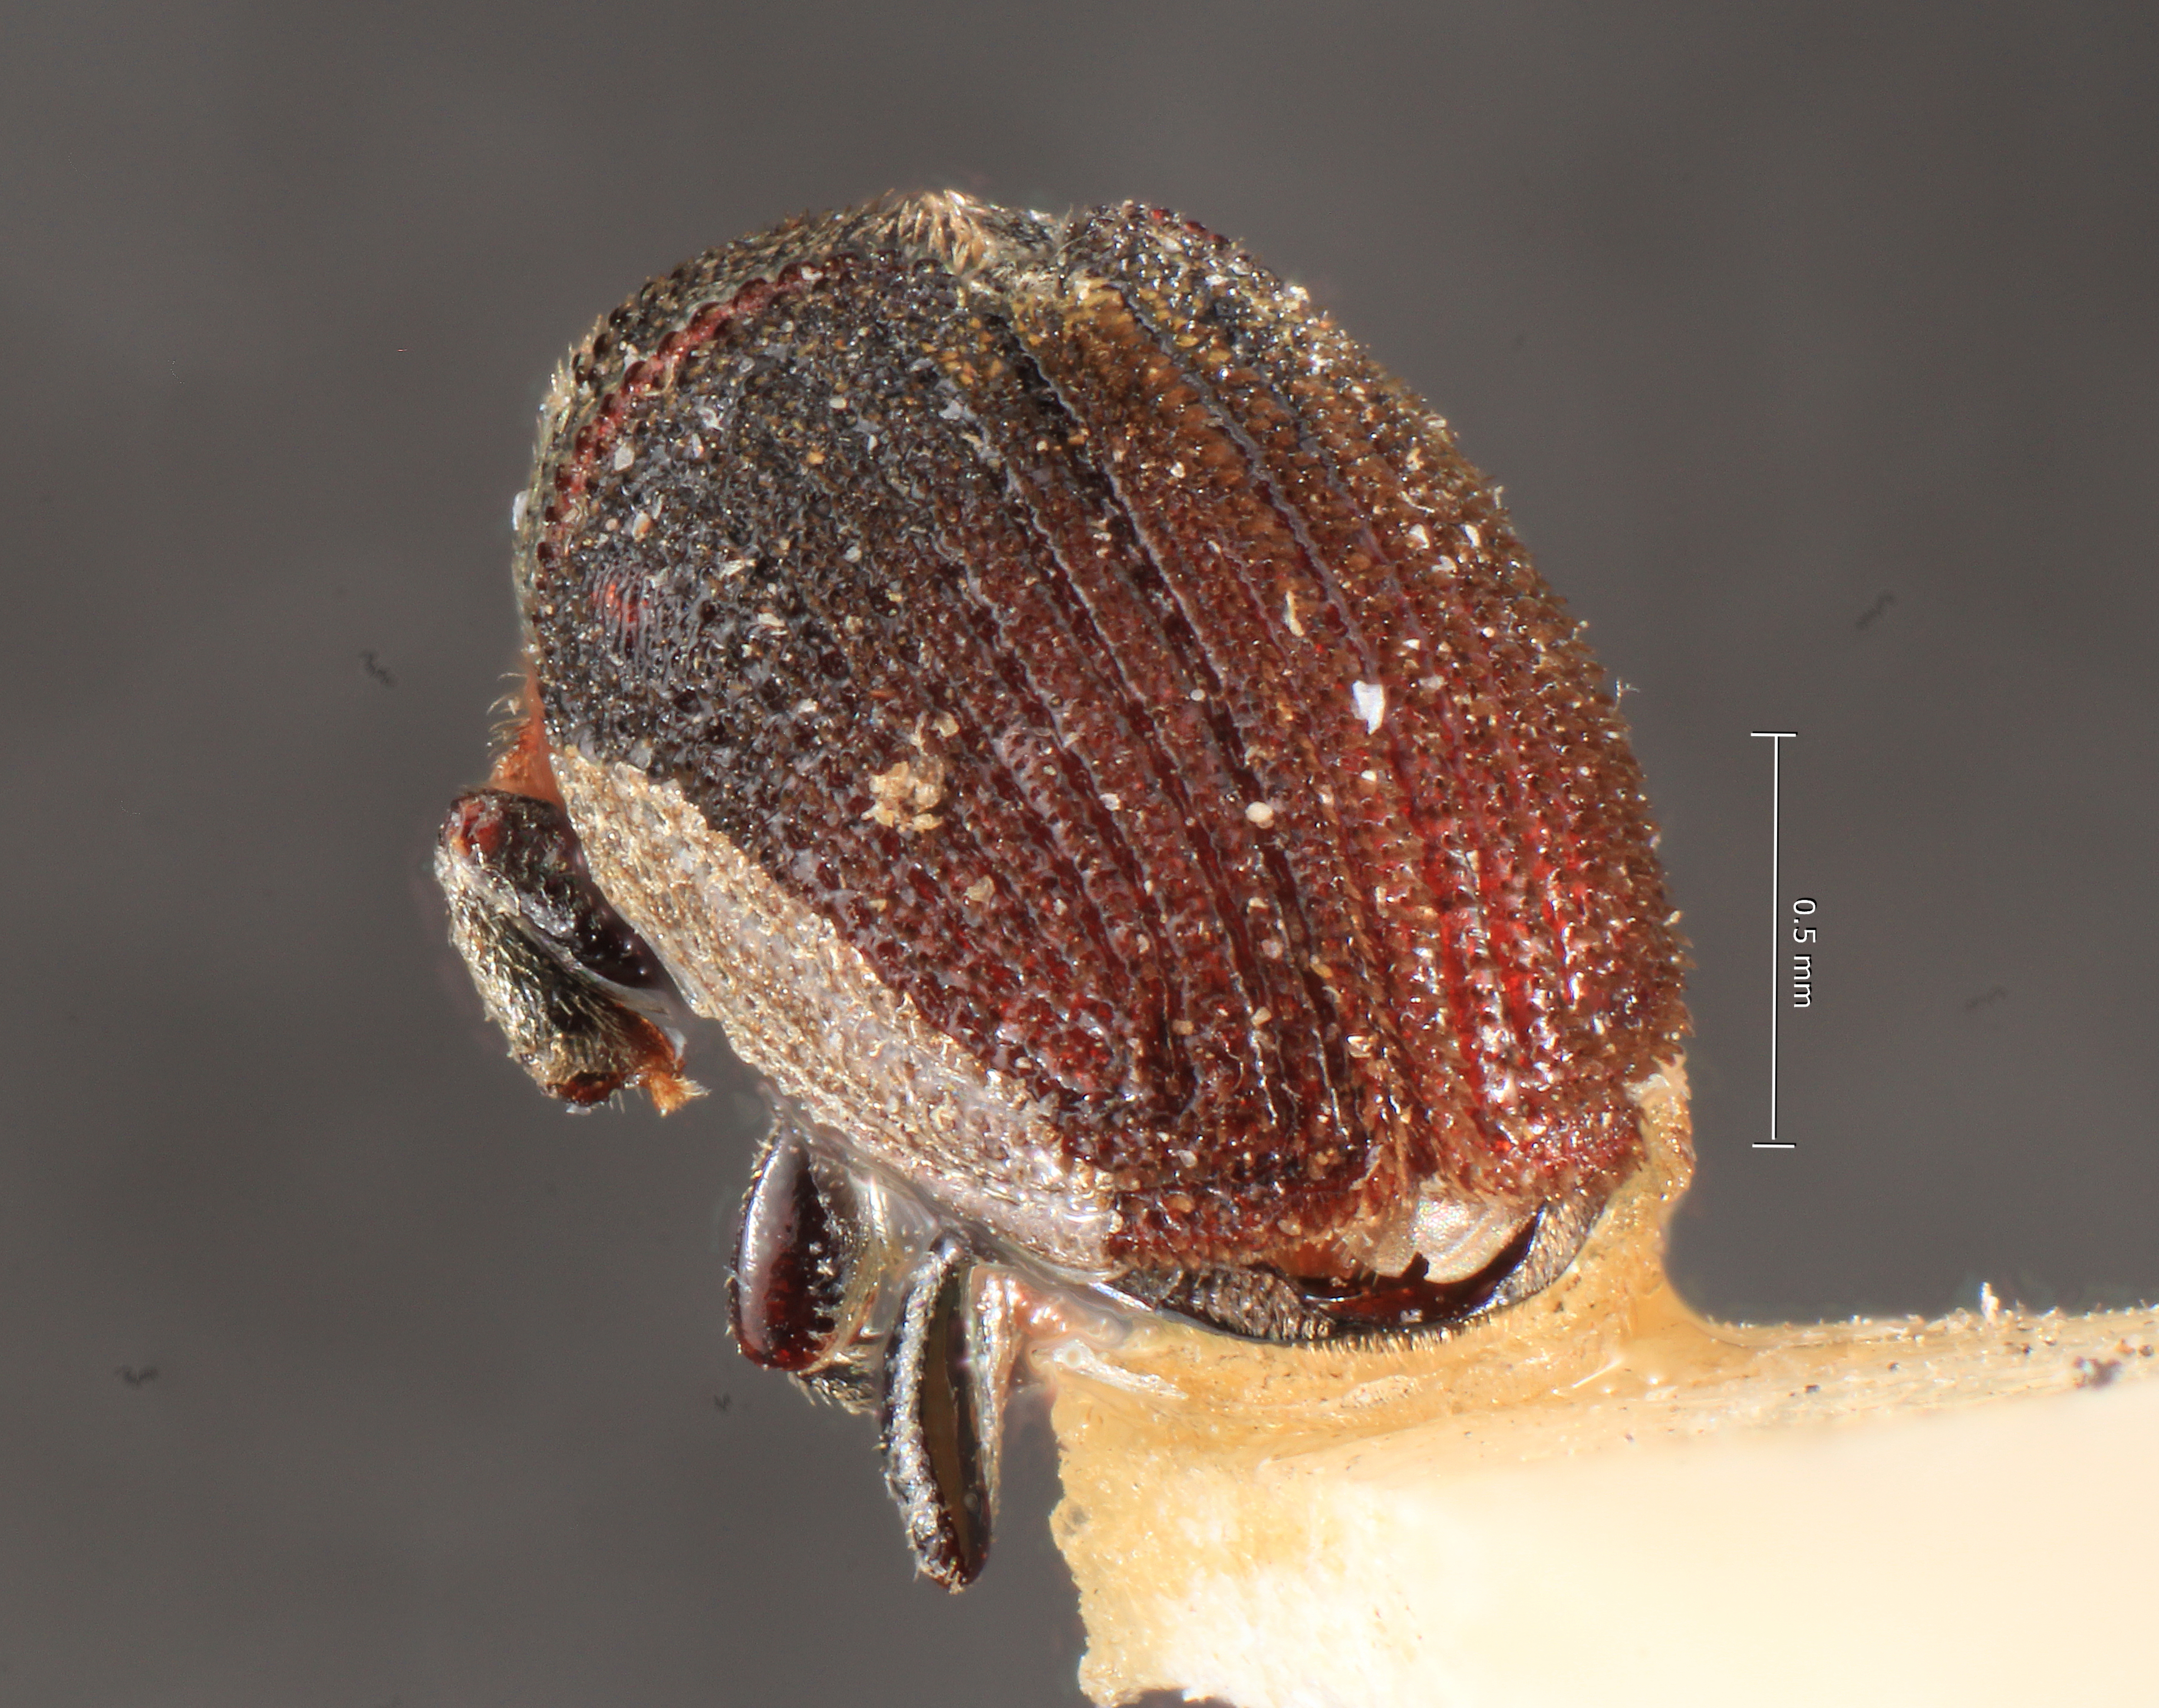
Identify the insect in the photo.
Hylesinus mandshuricus
